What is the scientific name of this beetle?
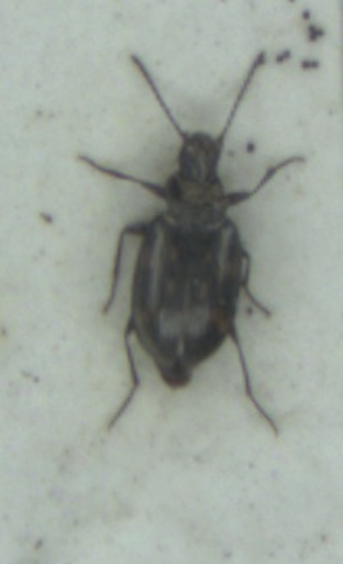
Bembidion obliquum
